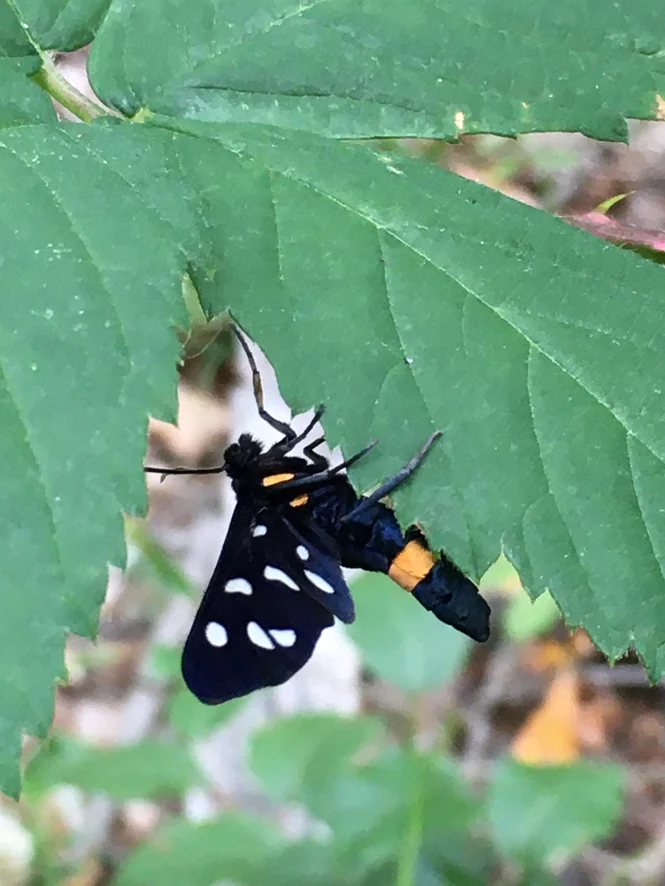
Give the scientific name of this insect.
Amata phegea
